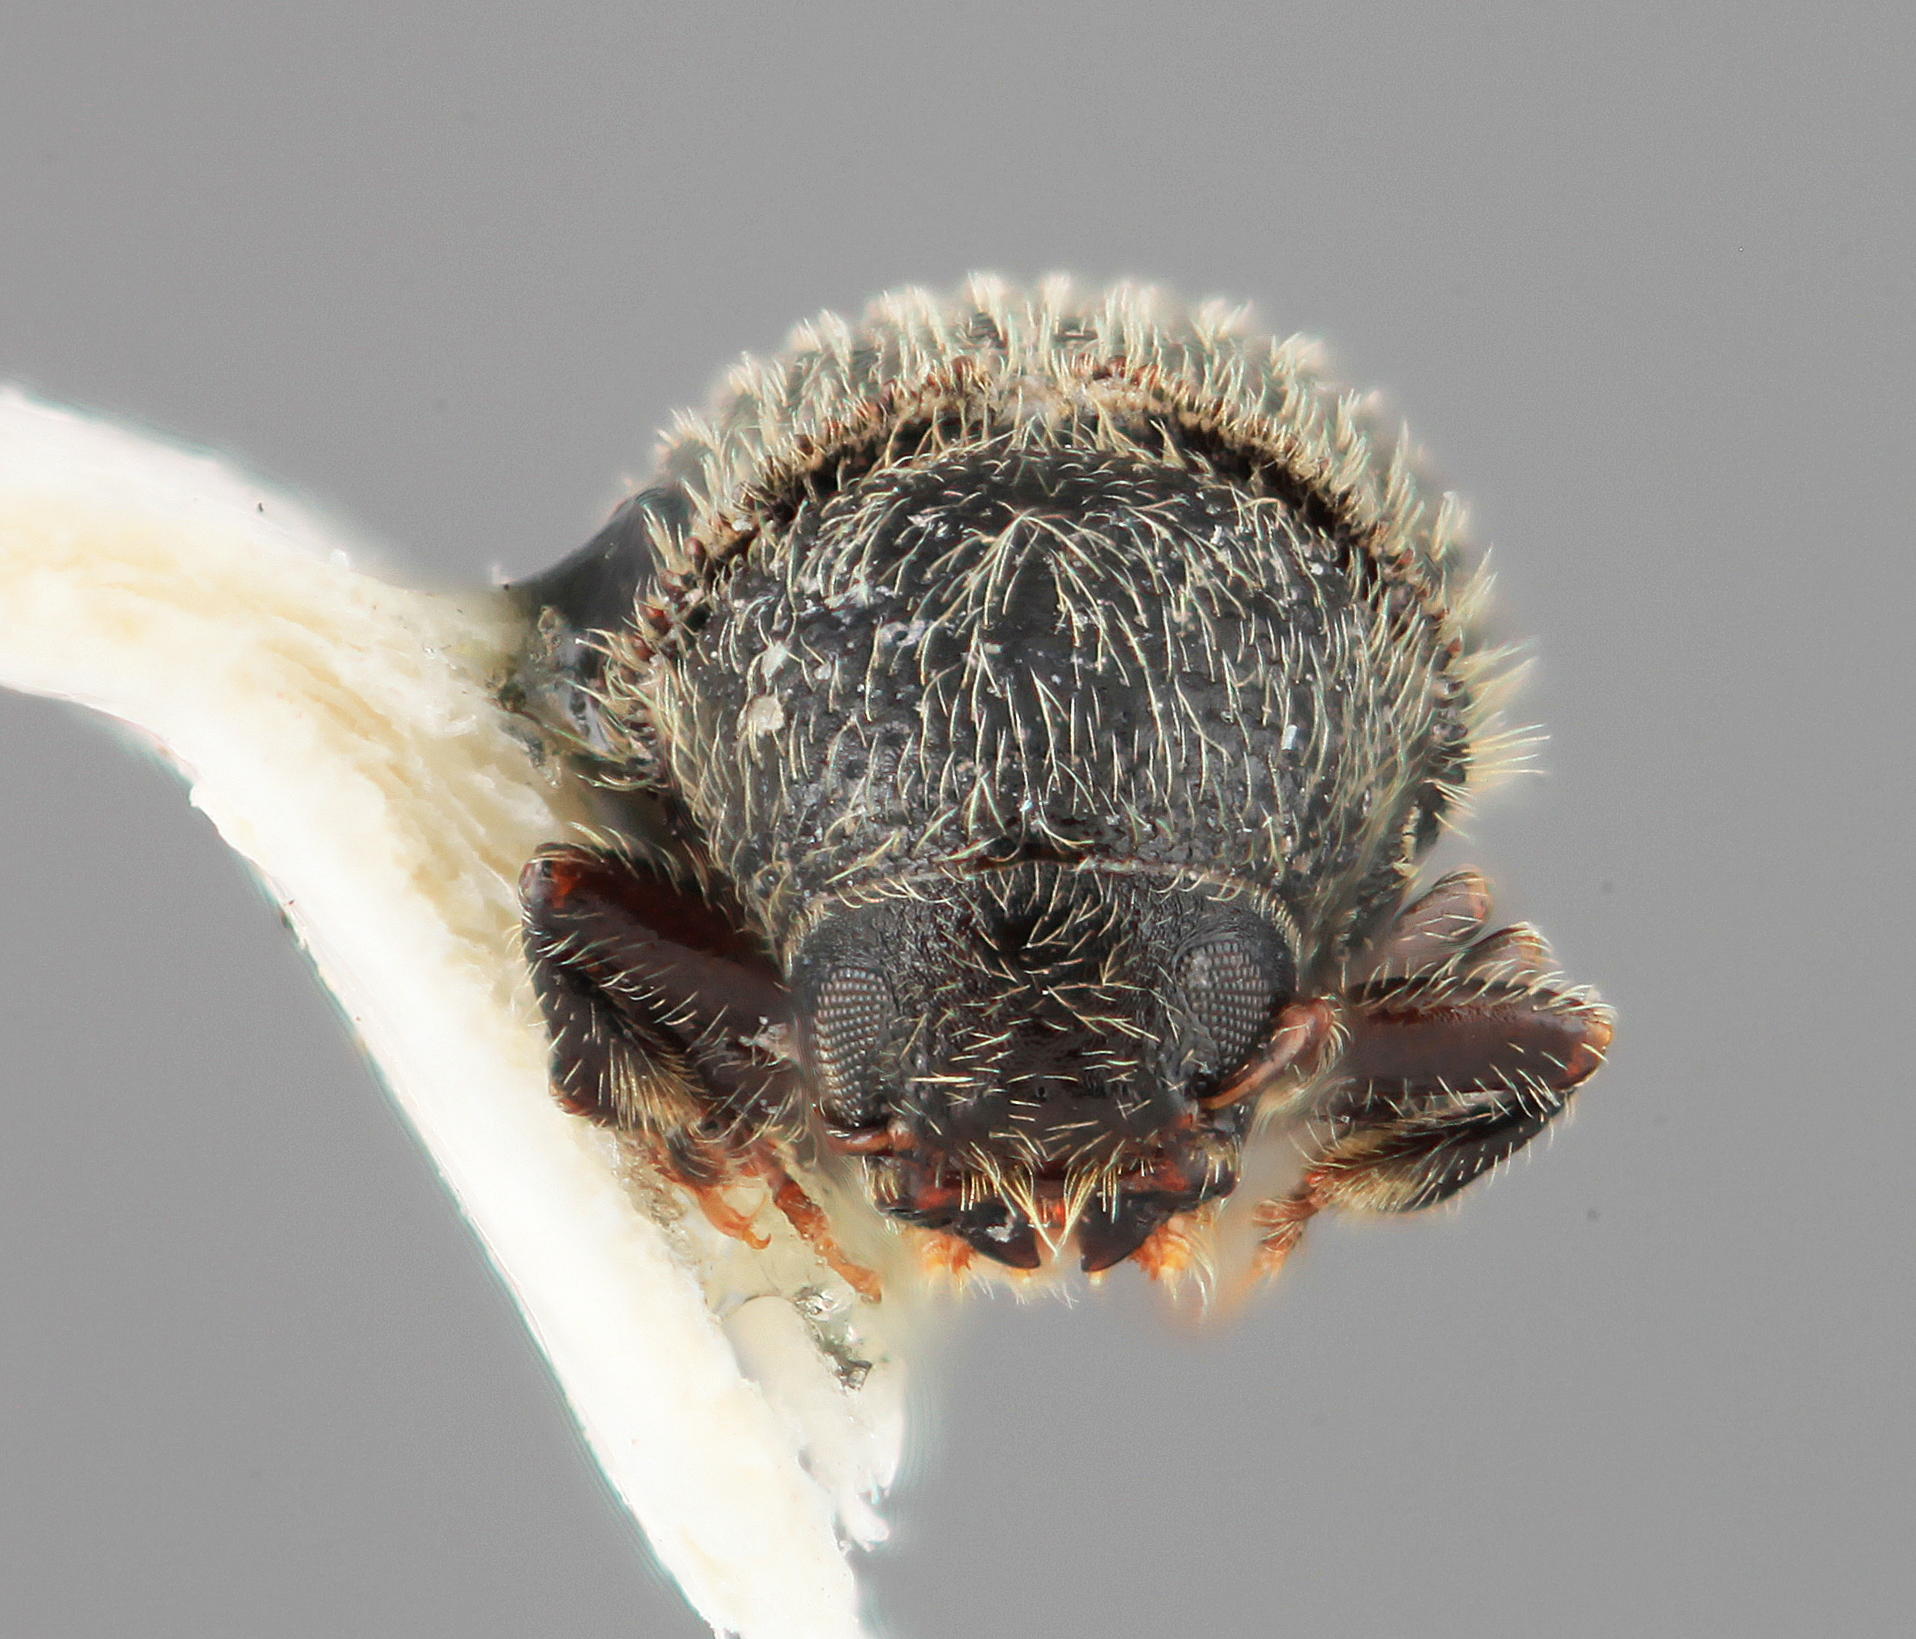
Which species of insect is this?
Phloeotribus quercinus
